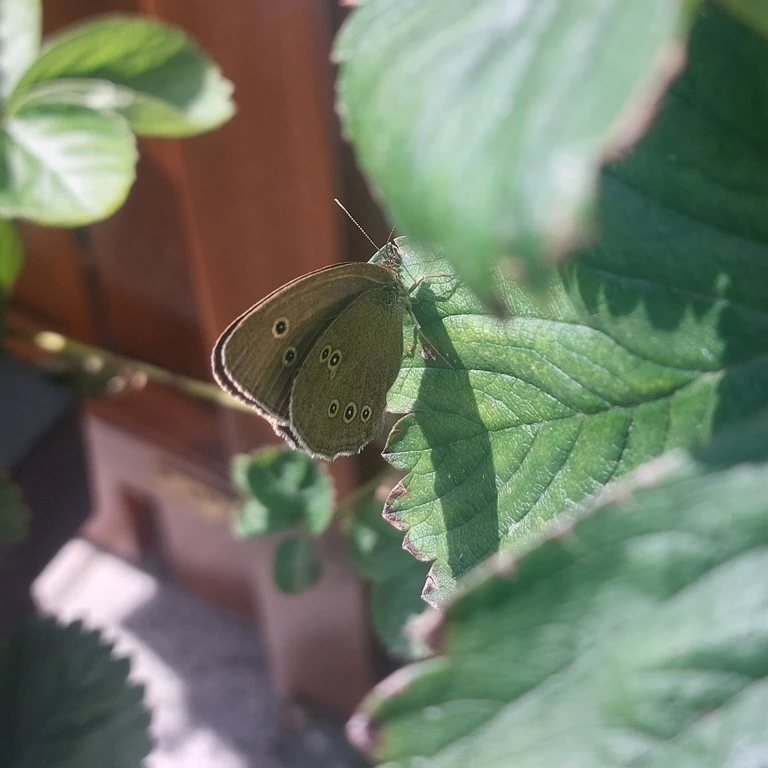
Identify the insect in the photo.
Aphantopus hyperantus
